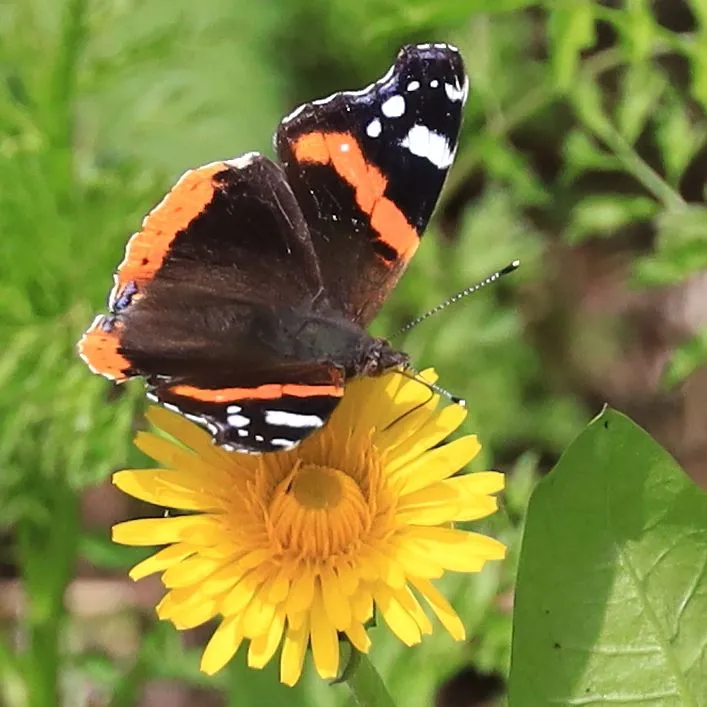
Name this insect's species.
Vanessa atalanta
